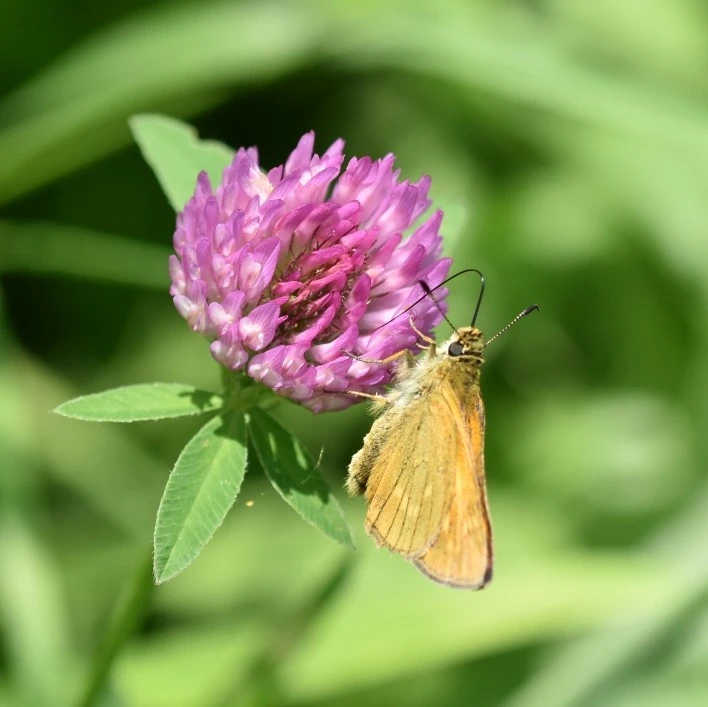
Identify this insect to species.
Ochlodes sylvanus (also Ochlodes venata)
